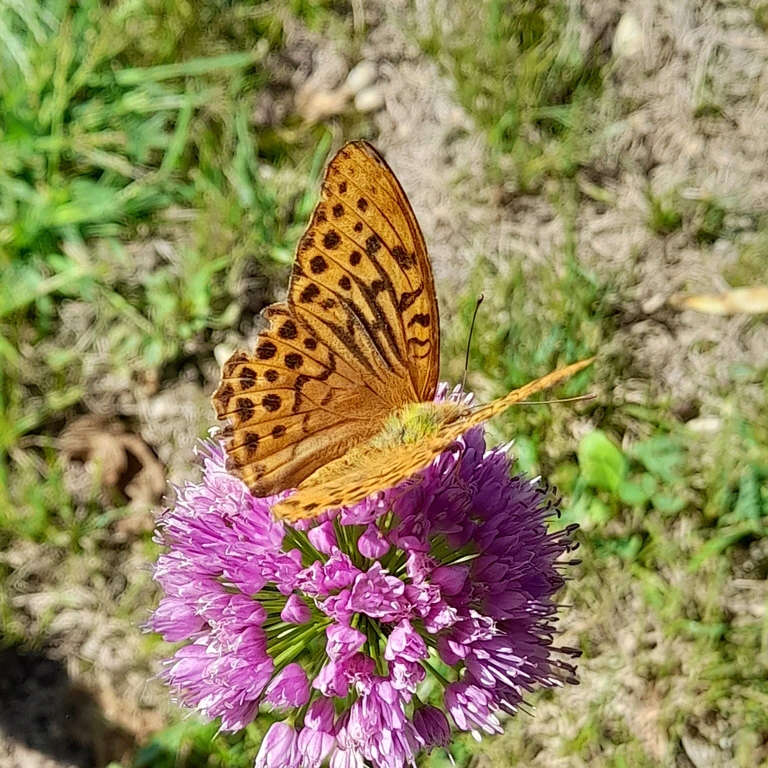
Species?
Argynnis paphia
